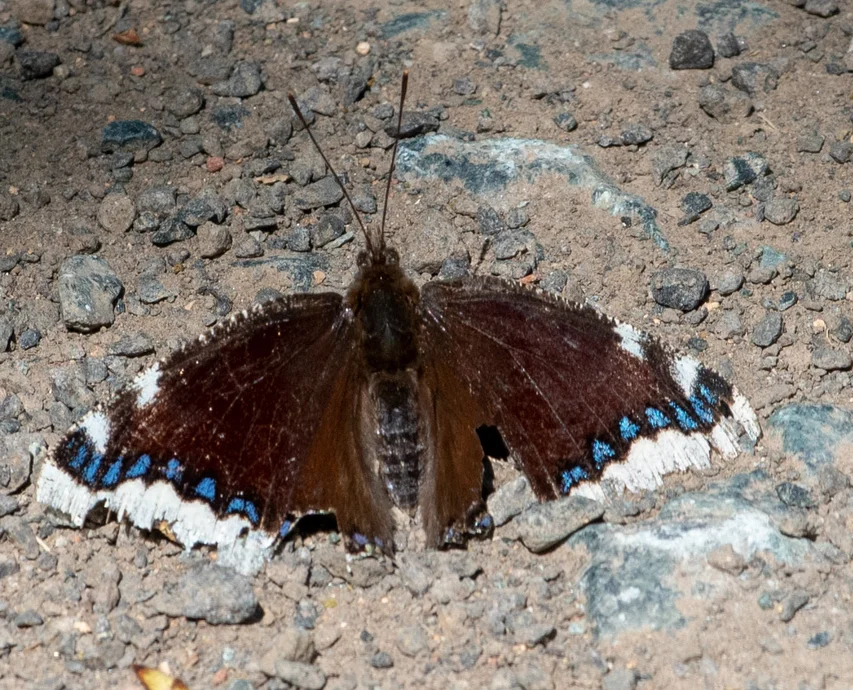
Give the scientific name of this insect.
Nymphalis antiopa
